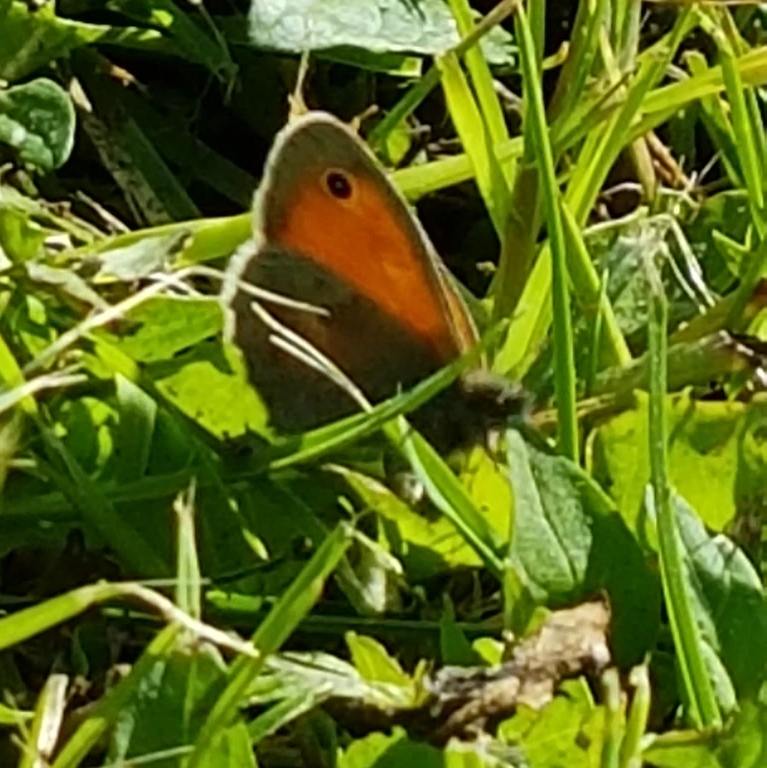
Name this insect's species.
Coenonympha pamphilus
